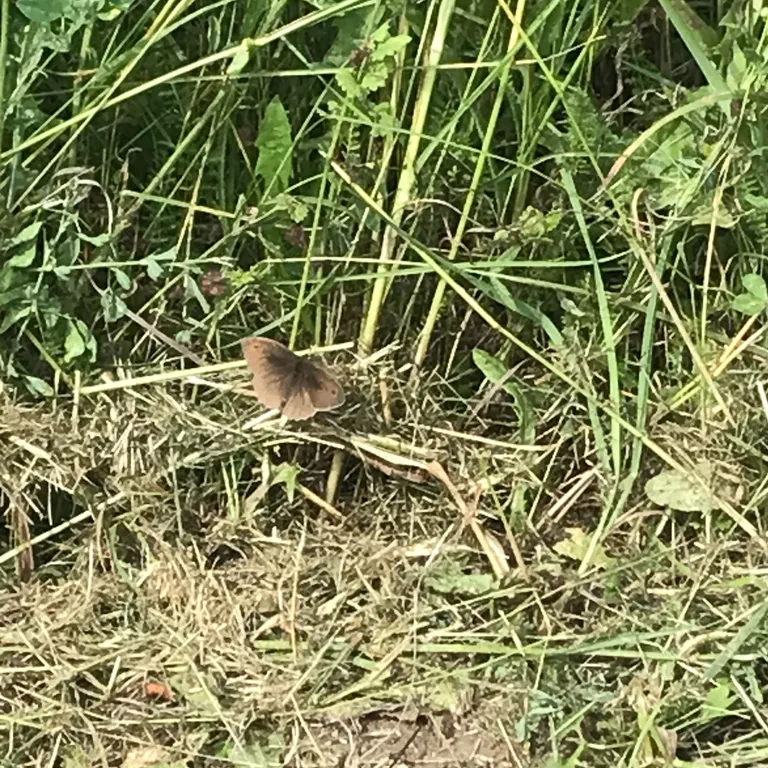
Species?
Maniola jurtina
